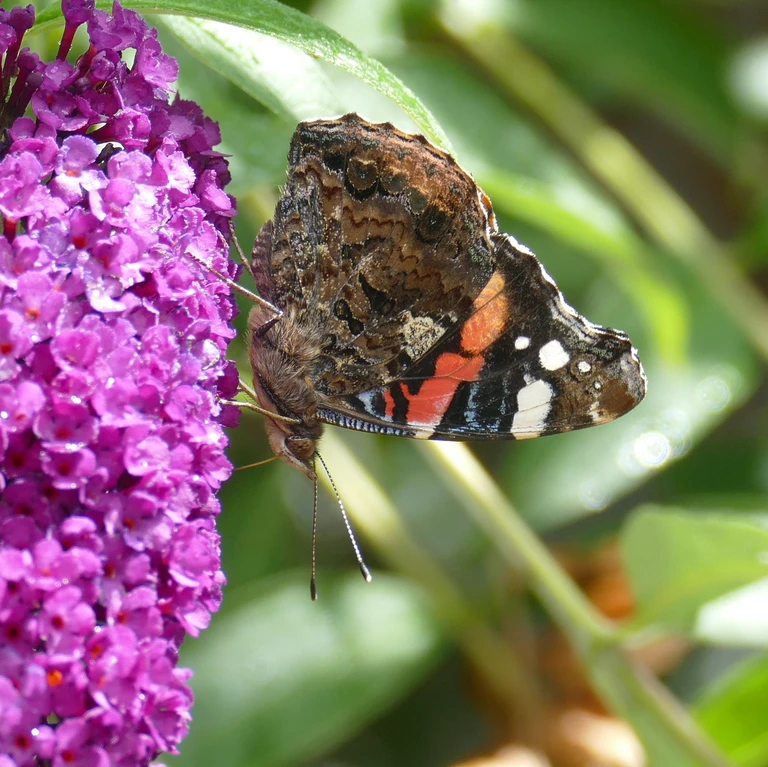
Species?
Vanessa atalanta
